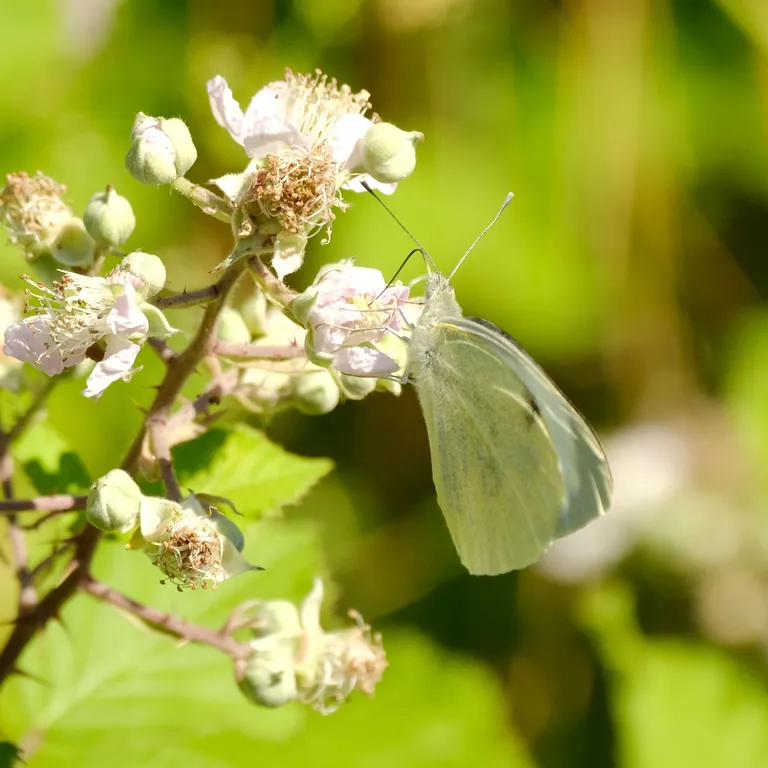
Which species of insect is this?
Pieris brassicae
